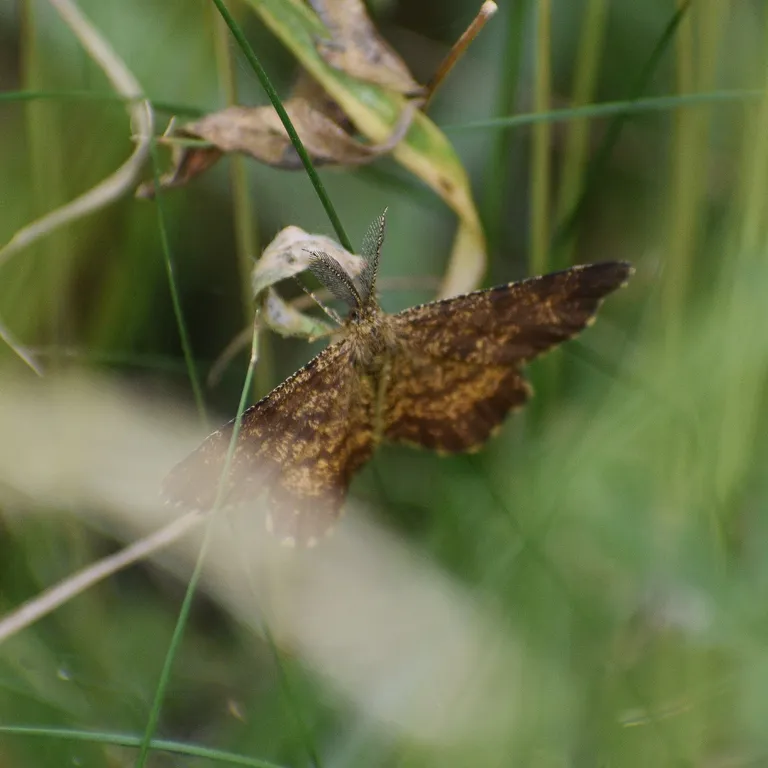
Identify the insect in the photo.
Ematurga atomaria
